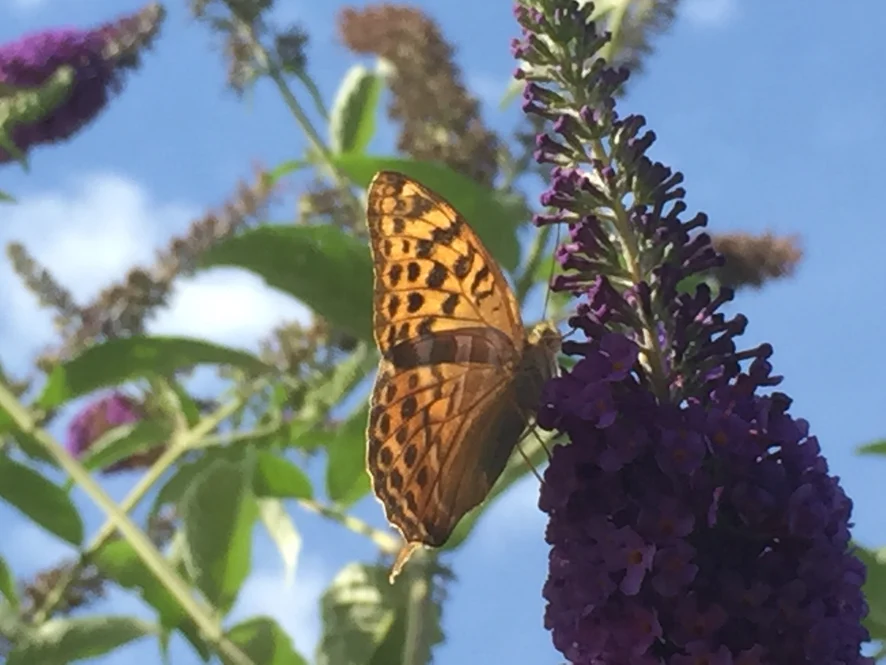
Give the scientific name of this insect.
Argynnis paphia
